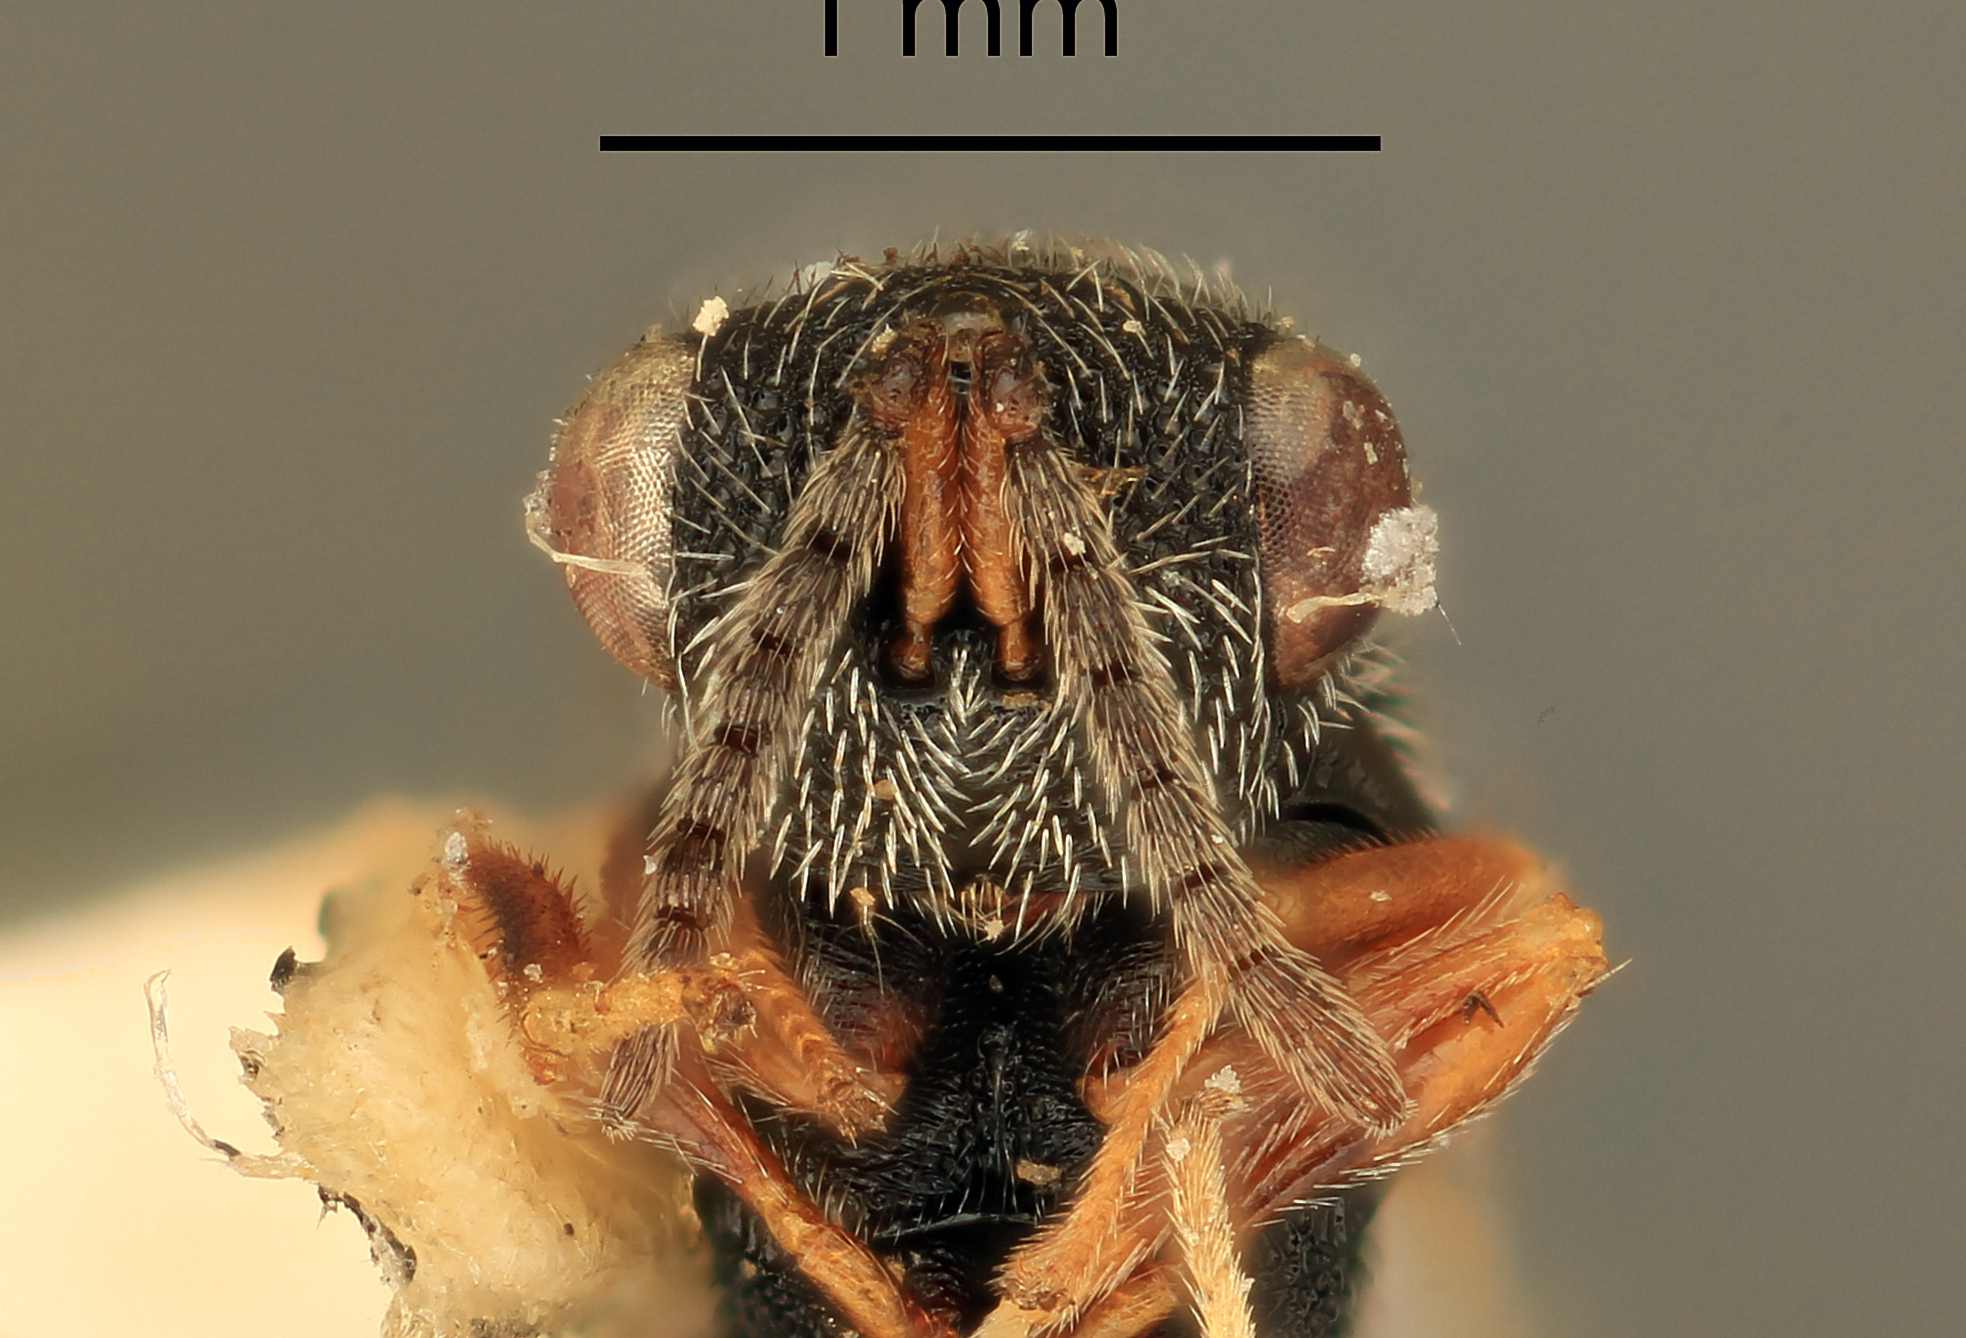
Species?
Eurytoma calcarea
